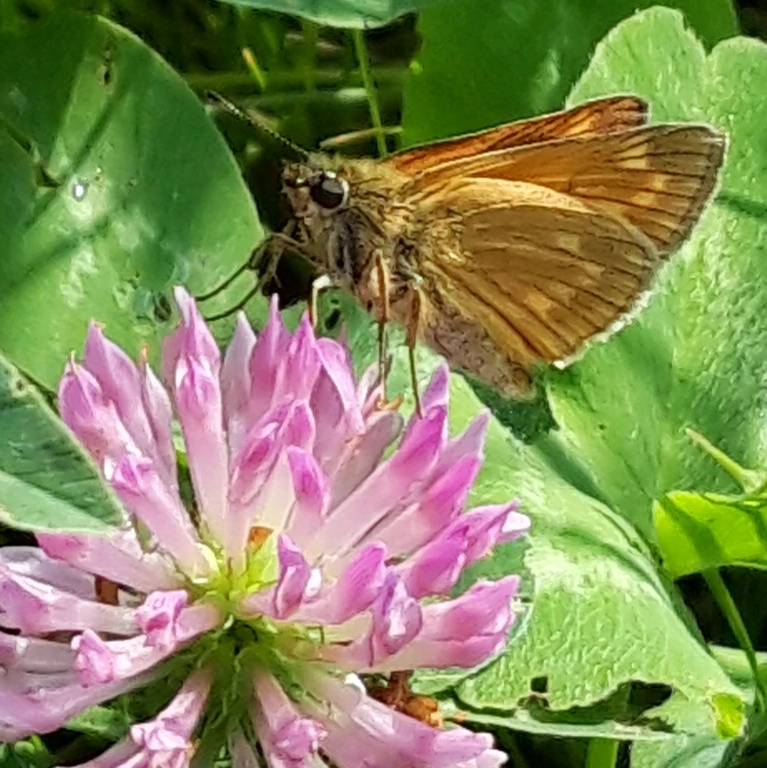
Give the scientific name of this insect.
Ochlodes sylvanus (also Ochlodes venata)
